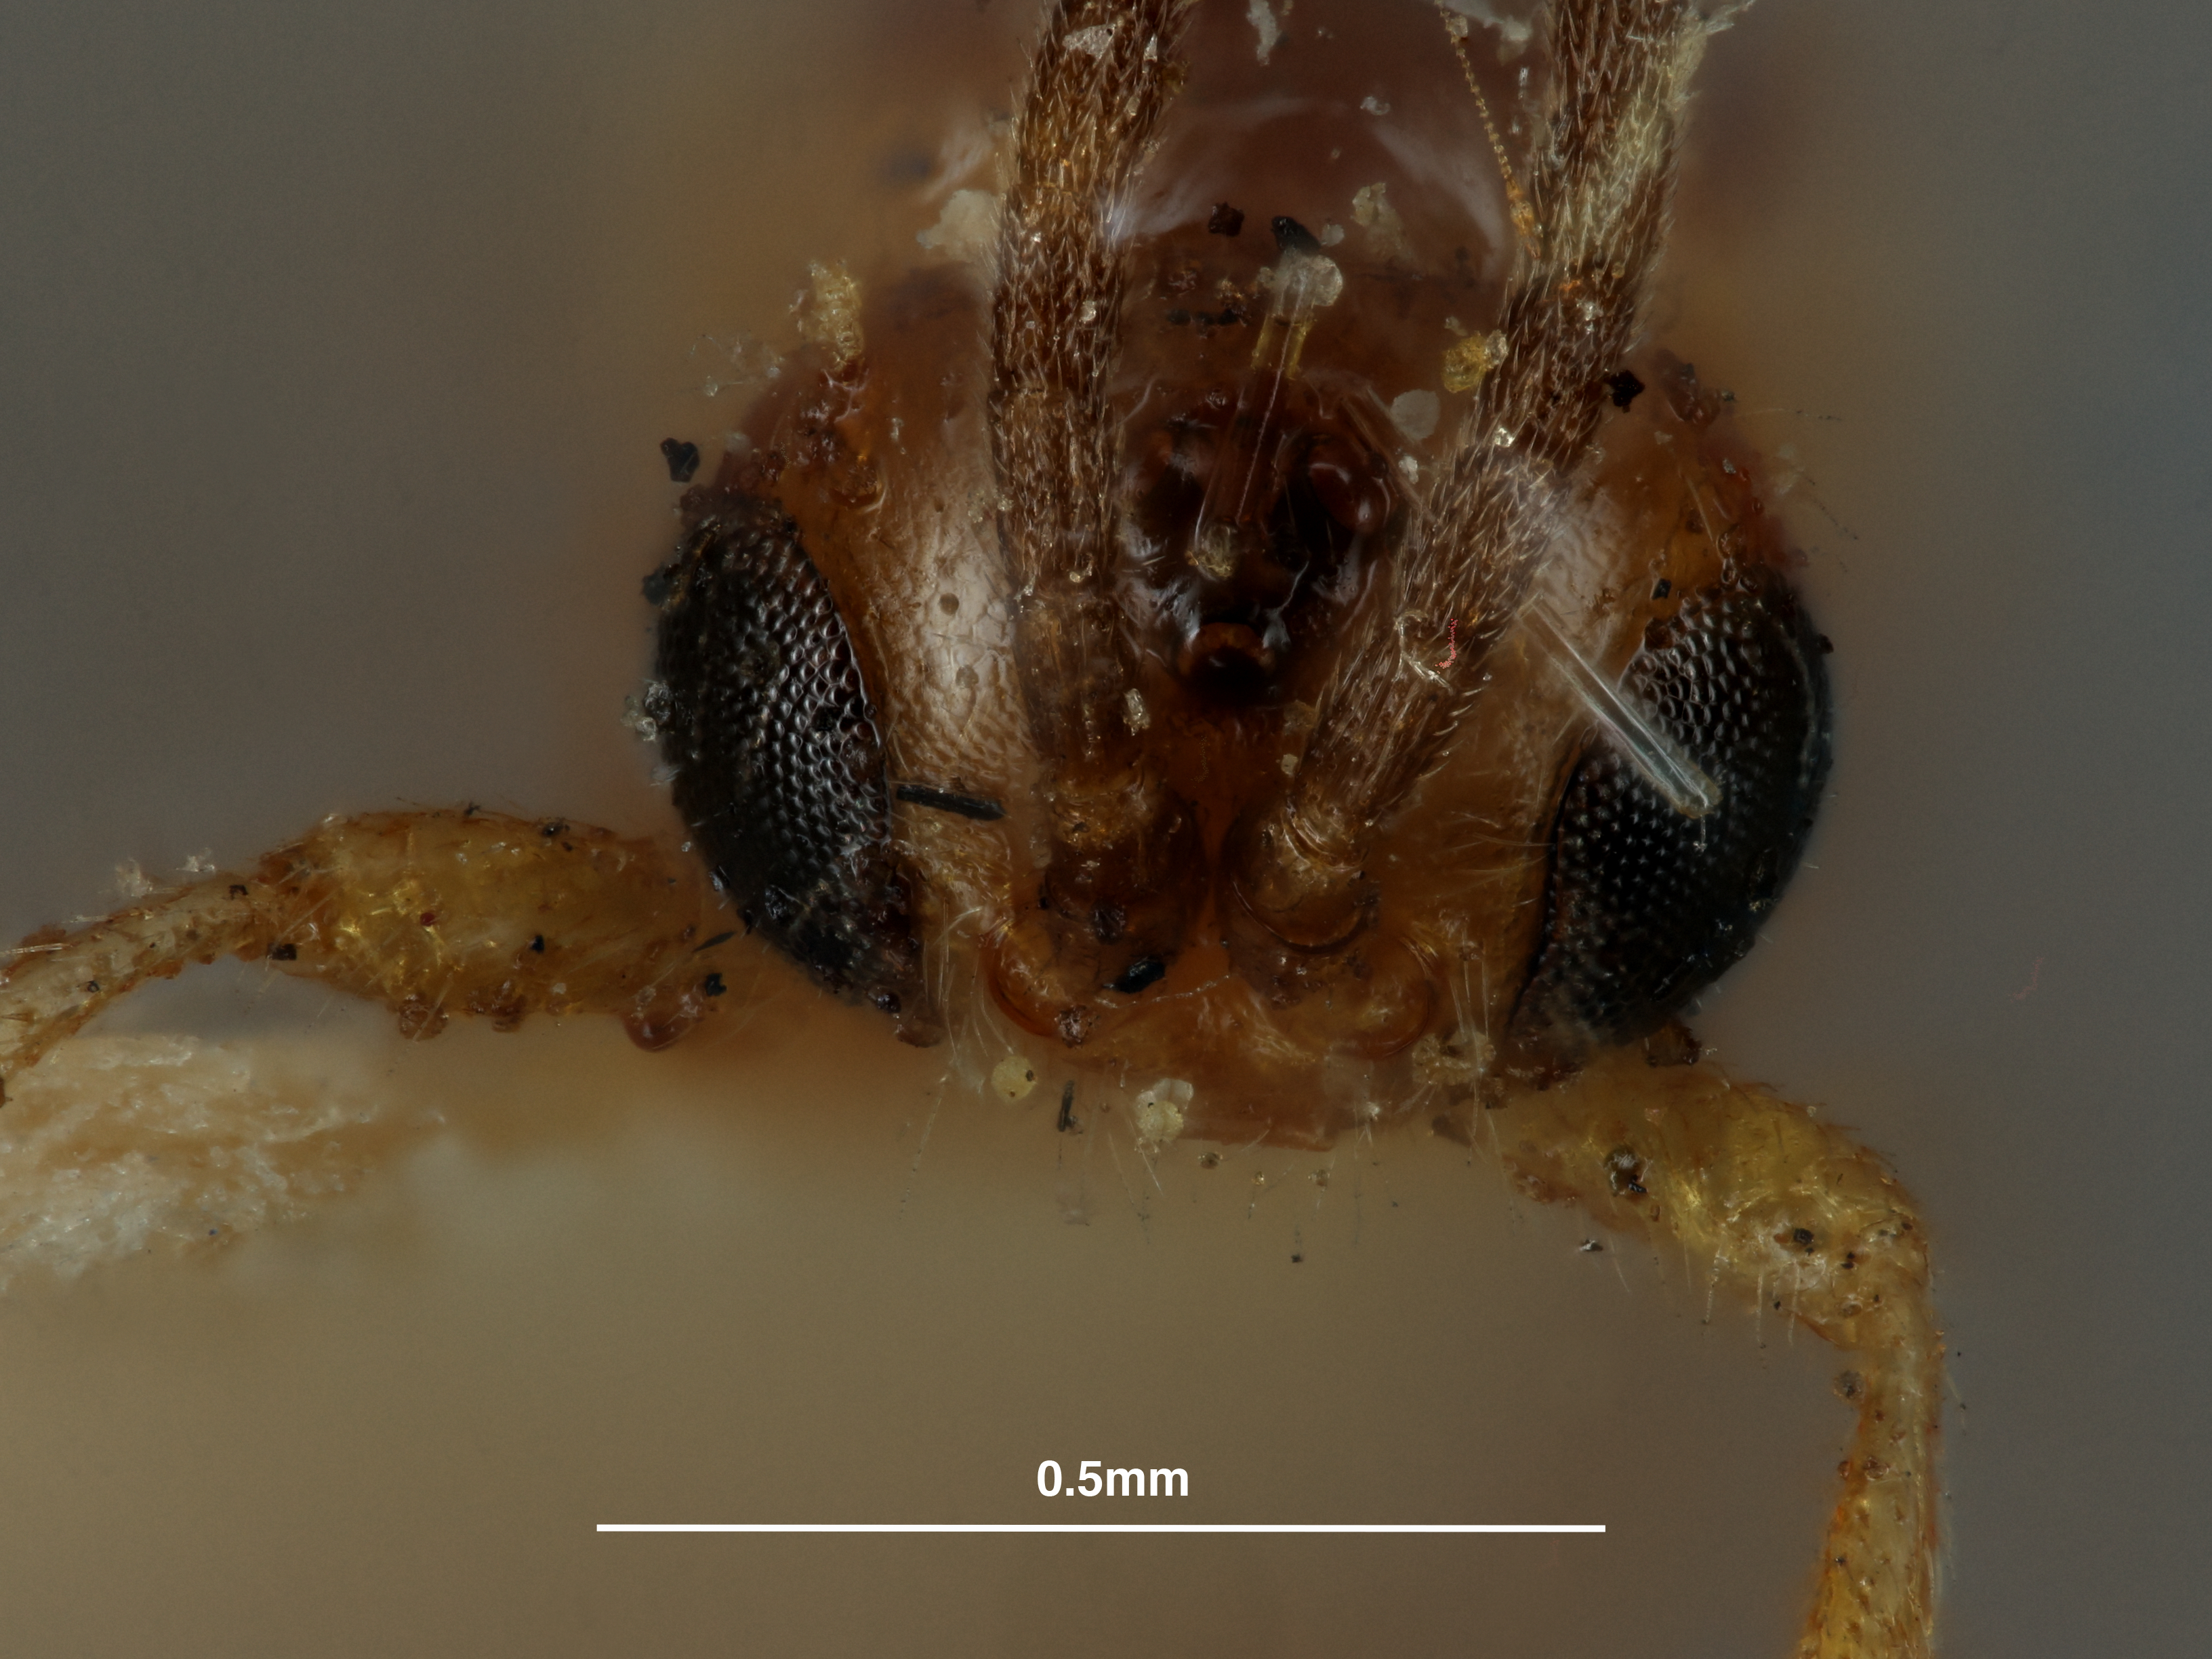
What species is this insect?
Bracon rhyssamati
